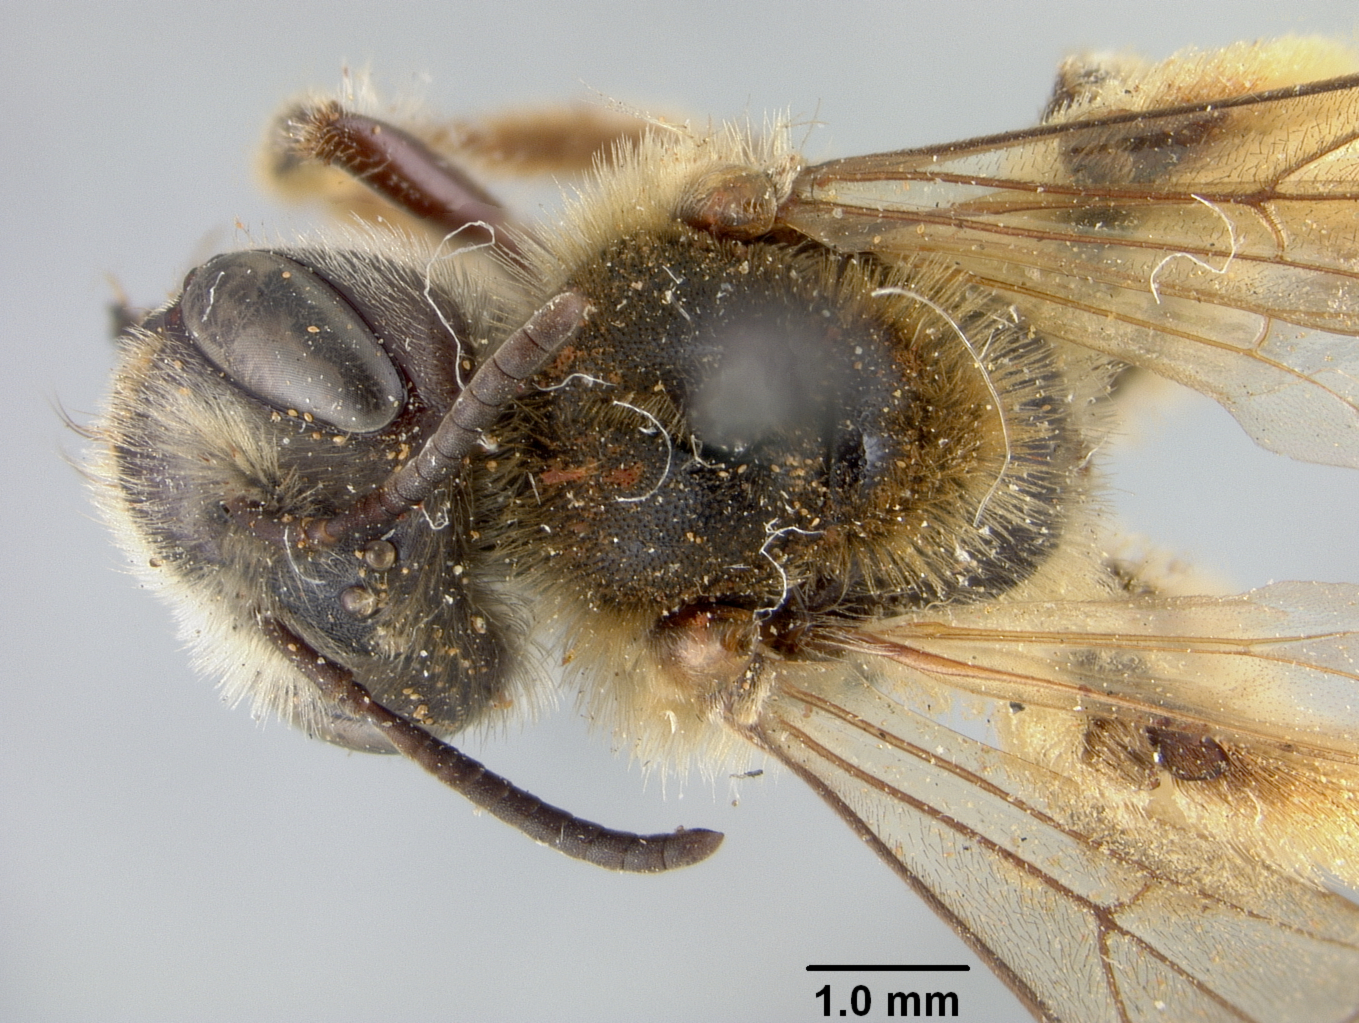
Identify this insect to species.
Andrena macra
